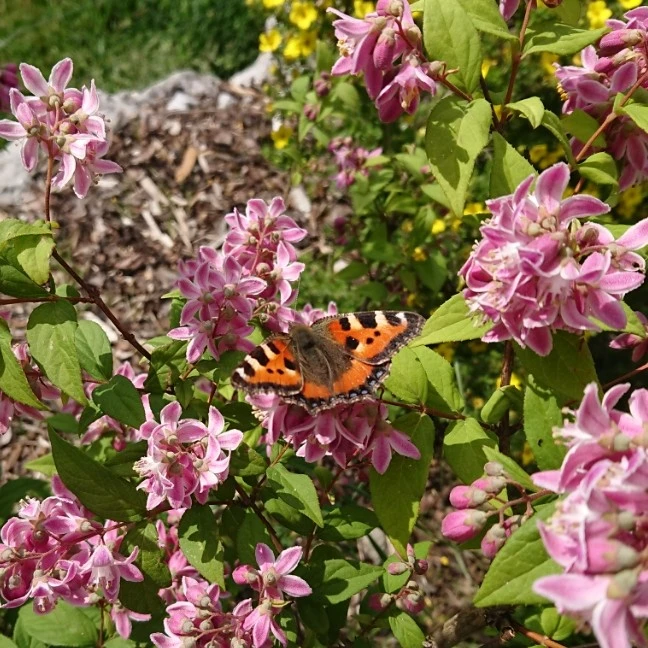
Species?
Aglais urticae
